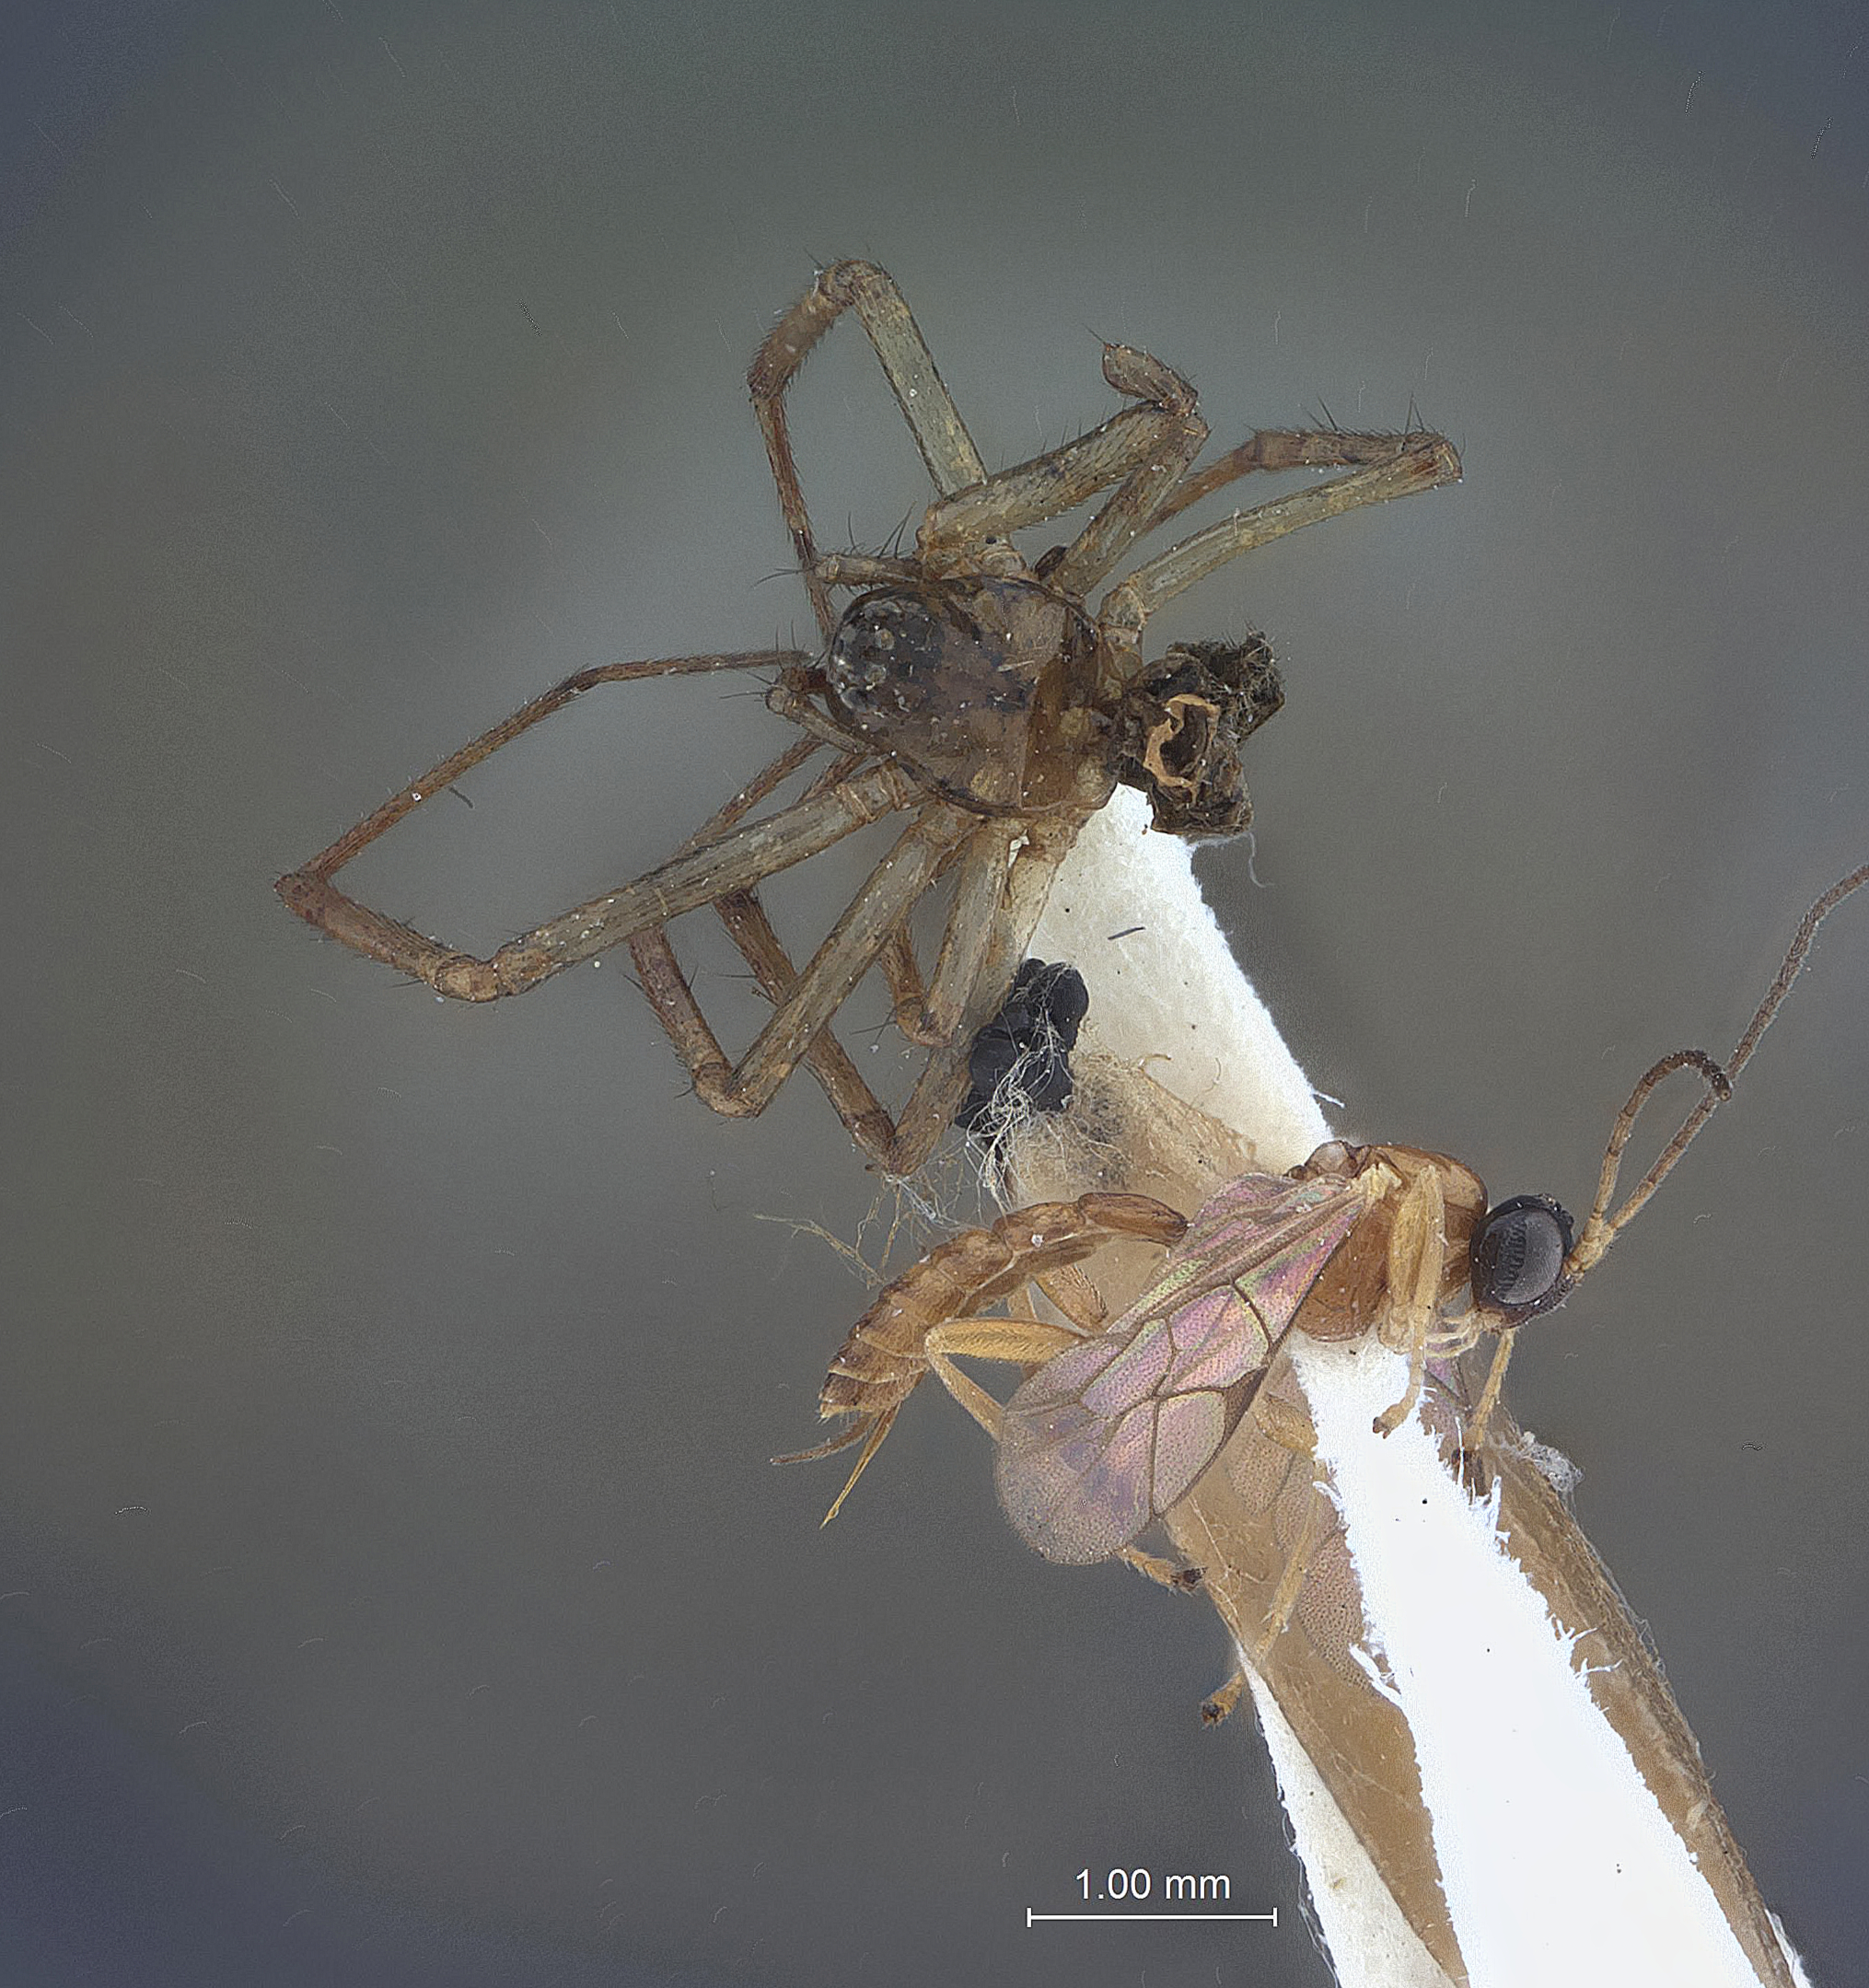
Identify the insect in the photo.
Listrognathus rufa
